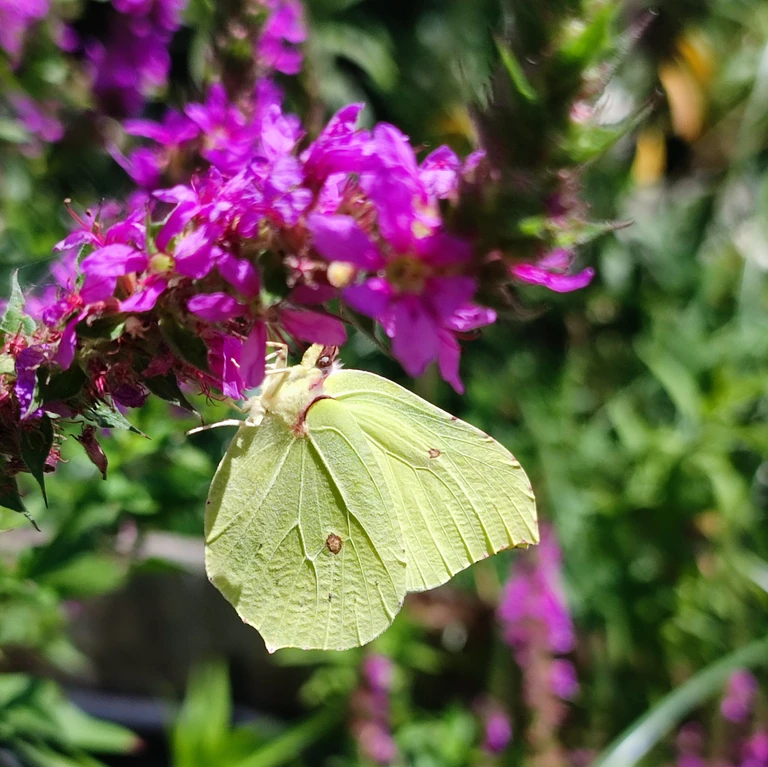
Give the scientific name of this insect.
Gonepteryx rhamni
